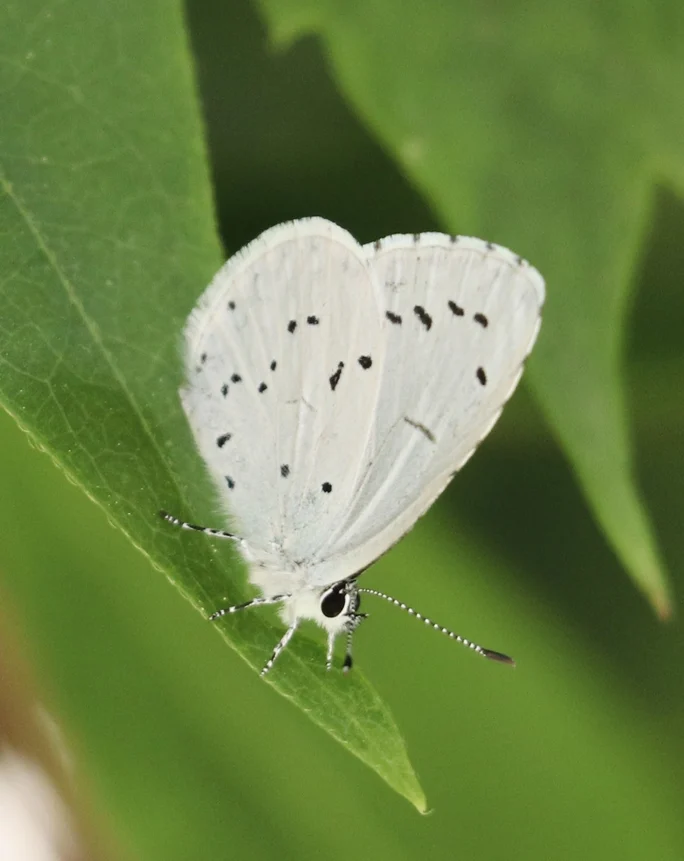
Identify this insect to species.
Celastrina argiolus
